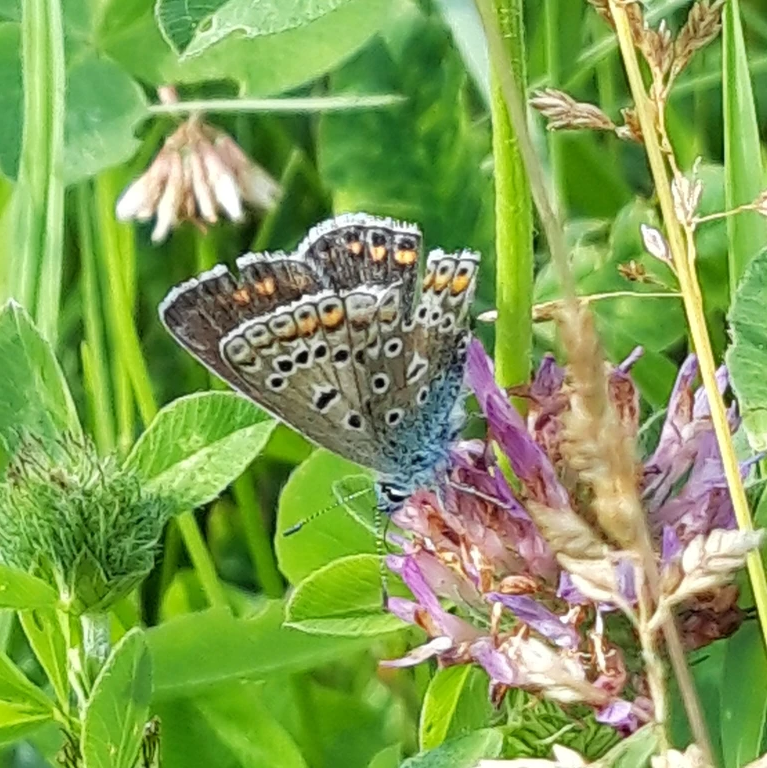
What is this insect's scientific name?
Polyommatus icarus
